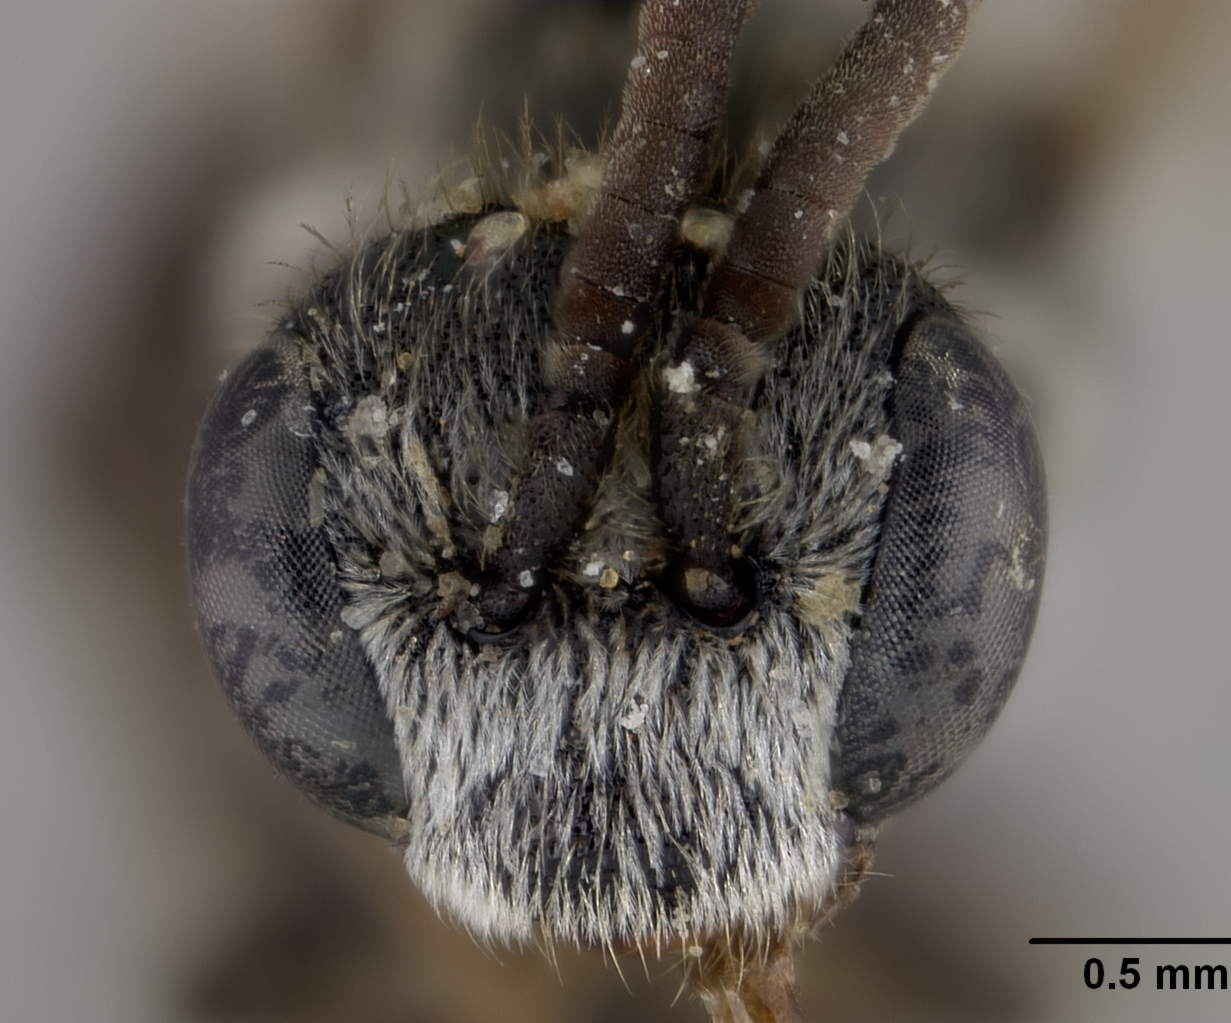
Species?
Sphecodes coronus
